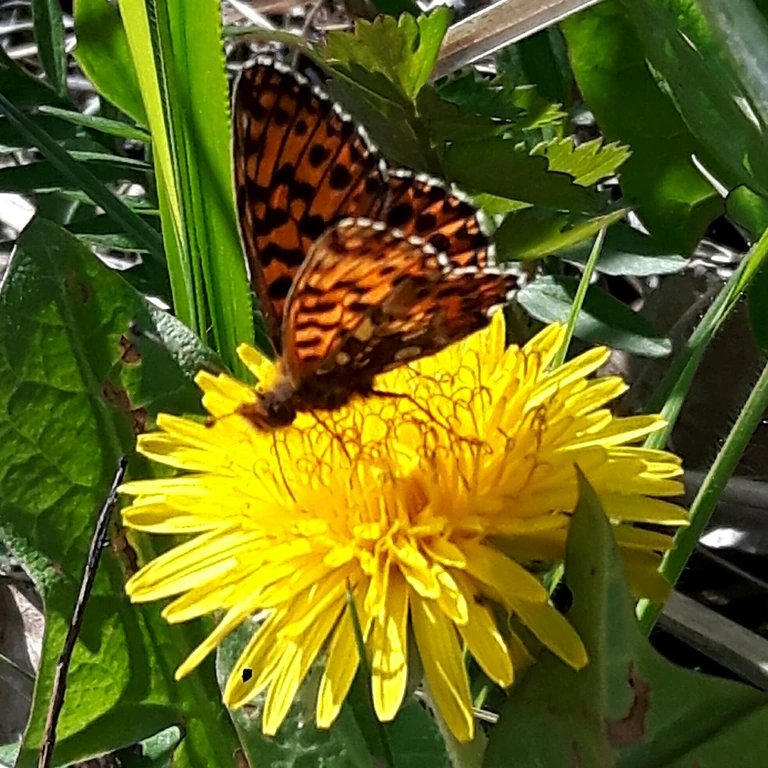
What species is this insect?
Boloria dia
